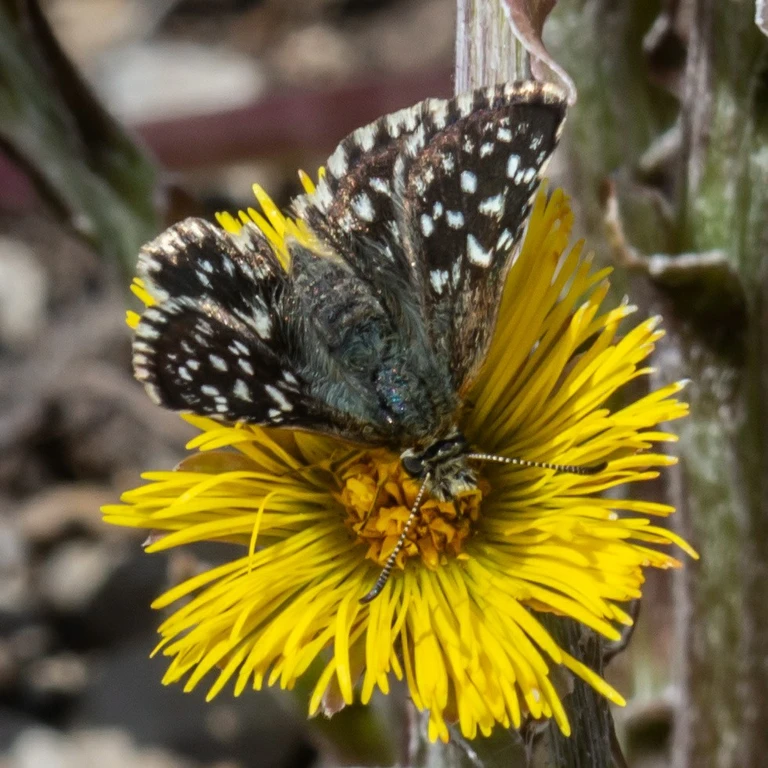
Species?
Pyrgus malvae
